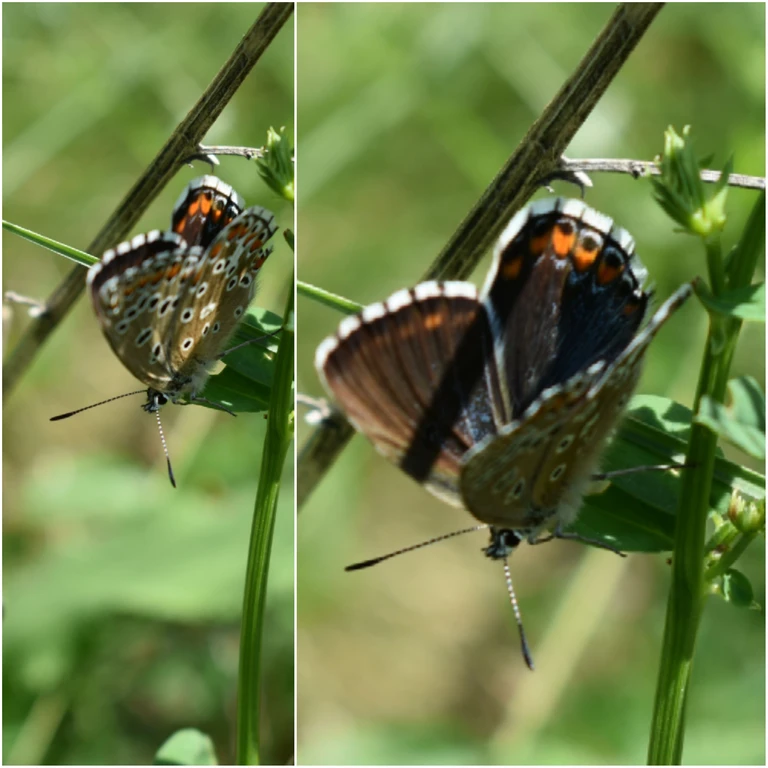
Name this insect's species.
Lysandra bellargus
